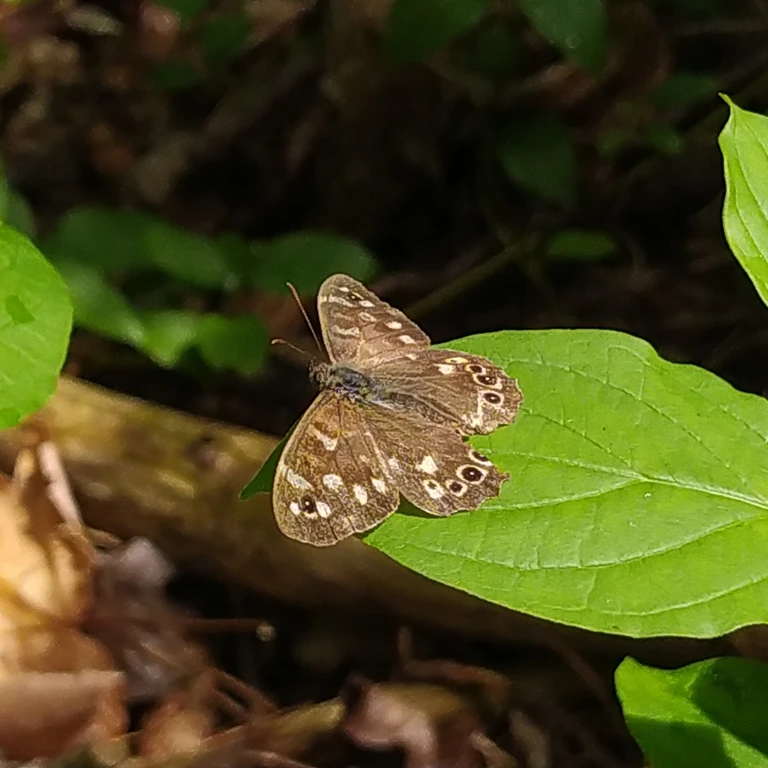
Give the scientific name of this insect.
Pararge aegeria
